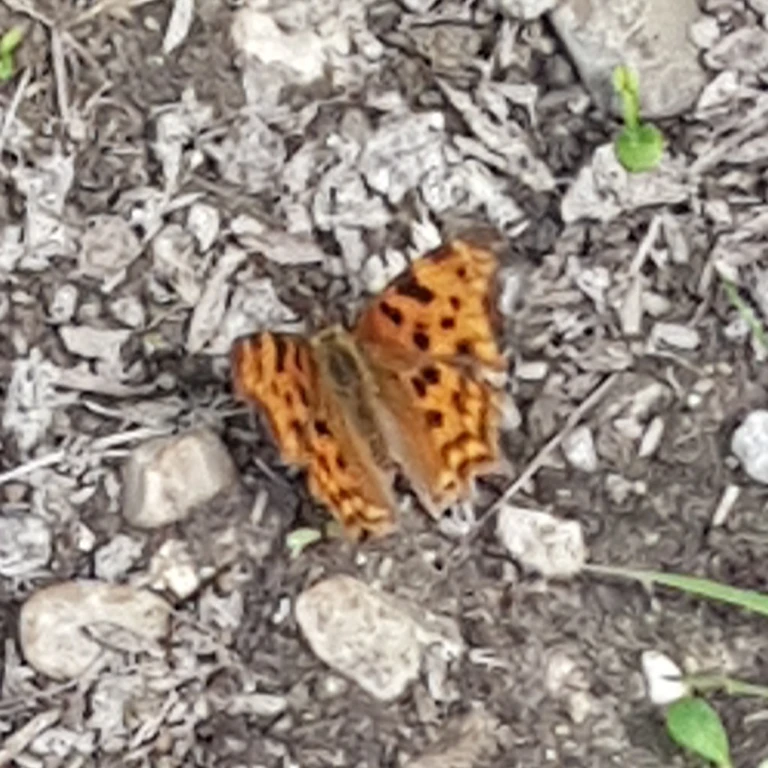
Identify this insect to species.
Polygonia c-album
